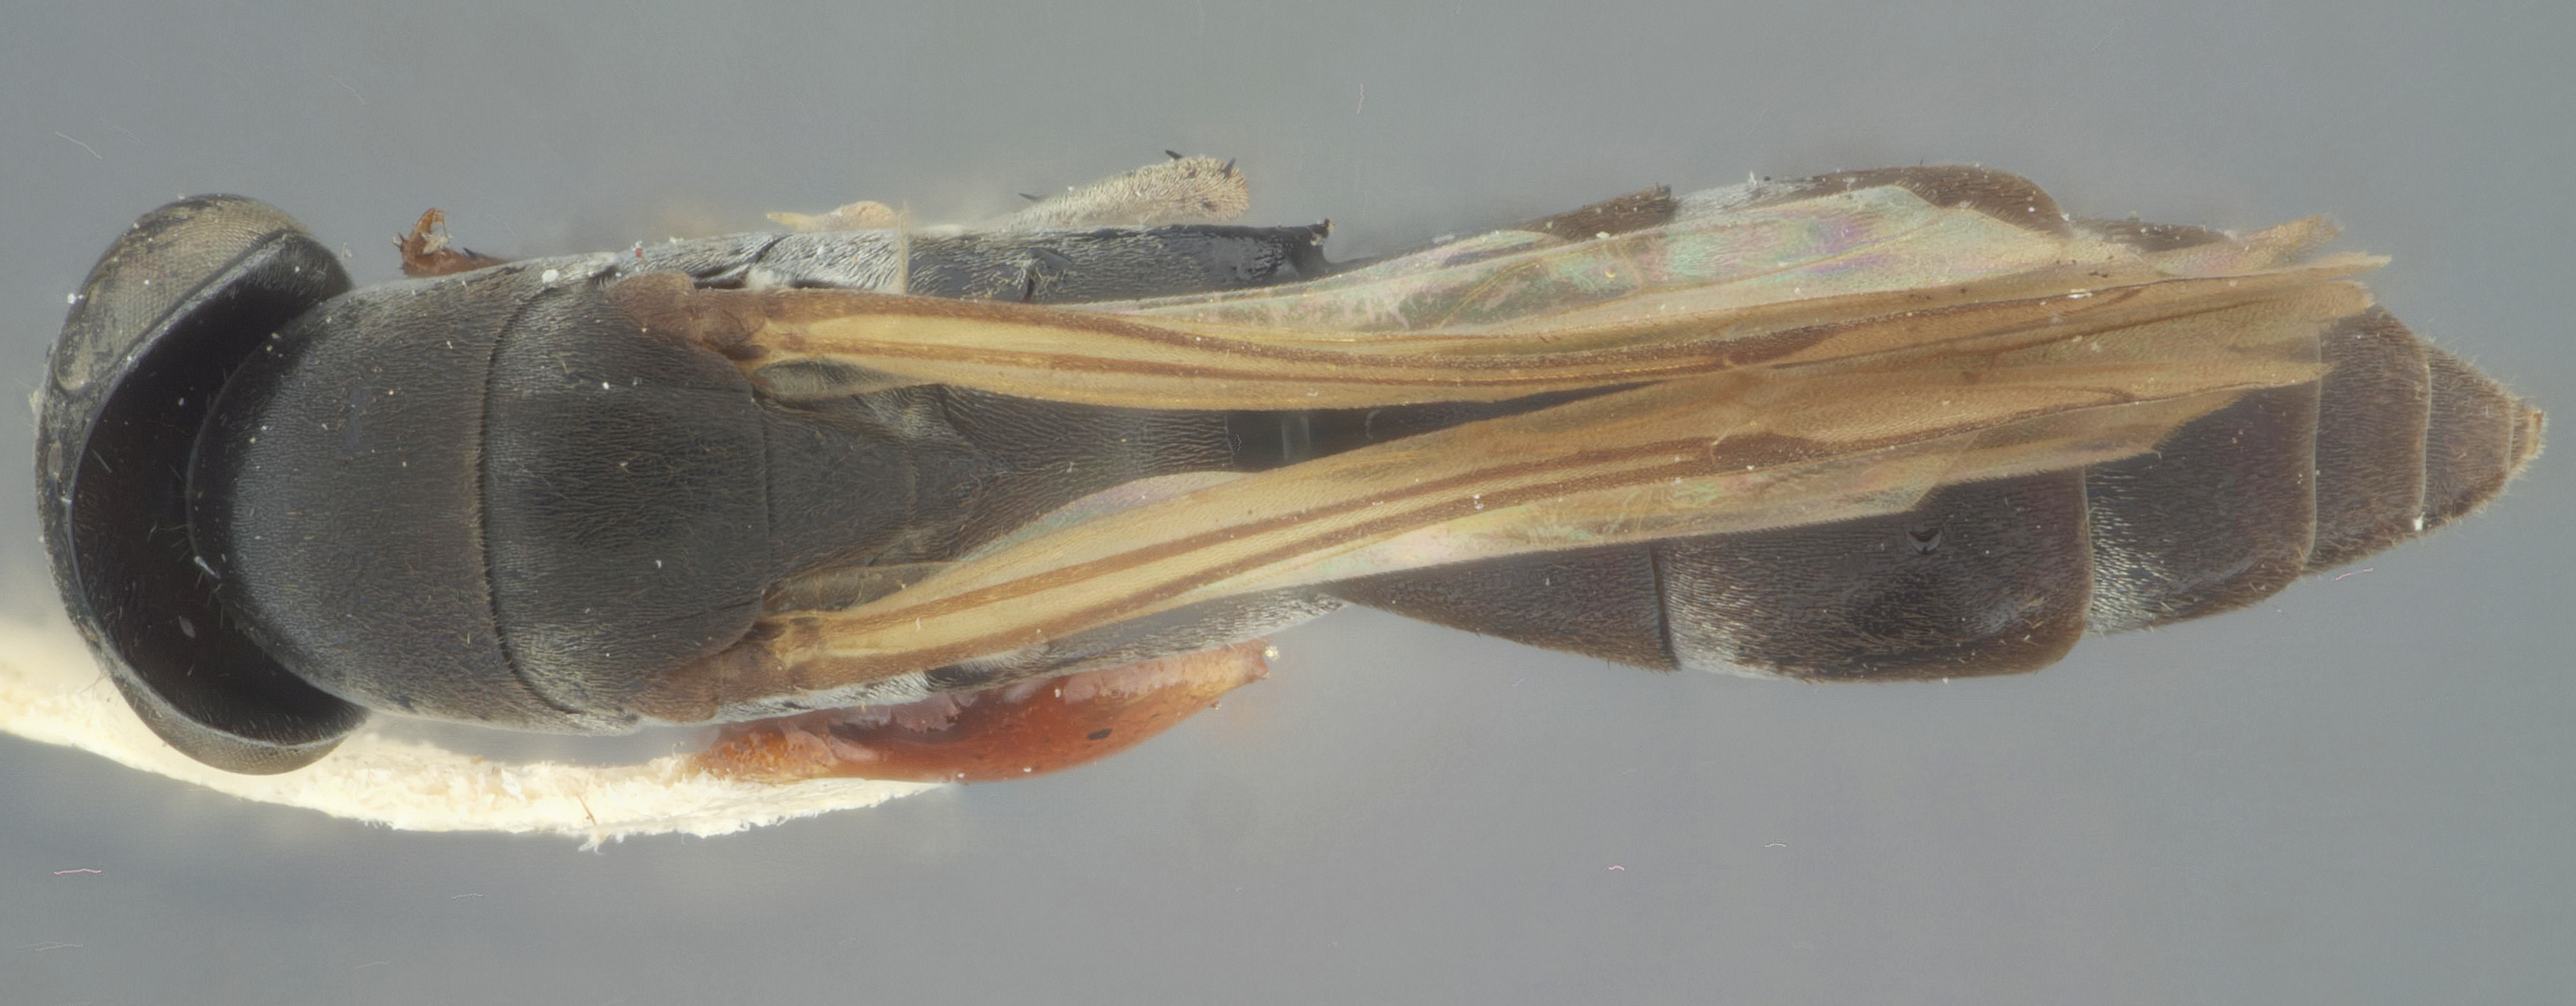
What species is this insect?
Homotus rufipes
